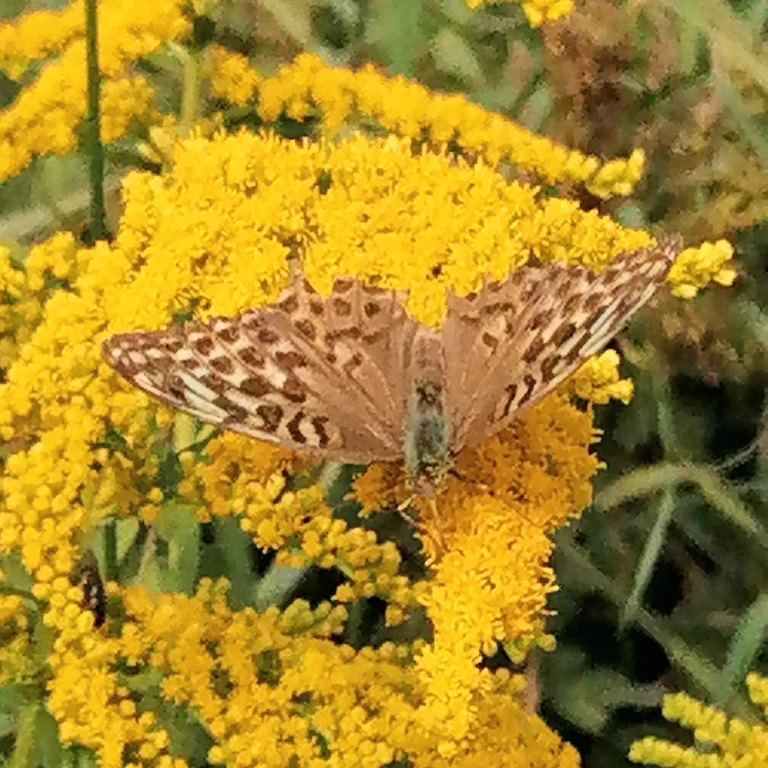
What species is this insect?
Argynnis paphia
